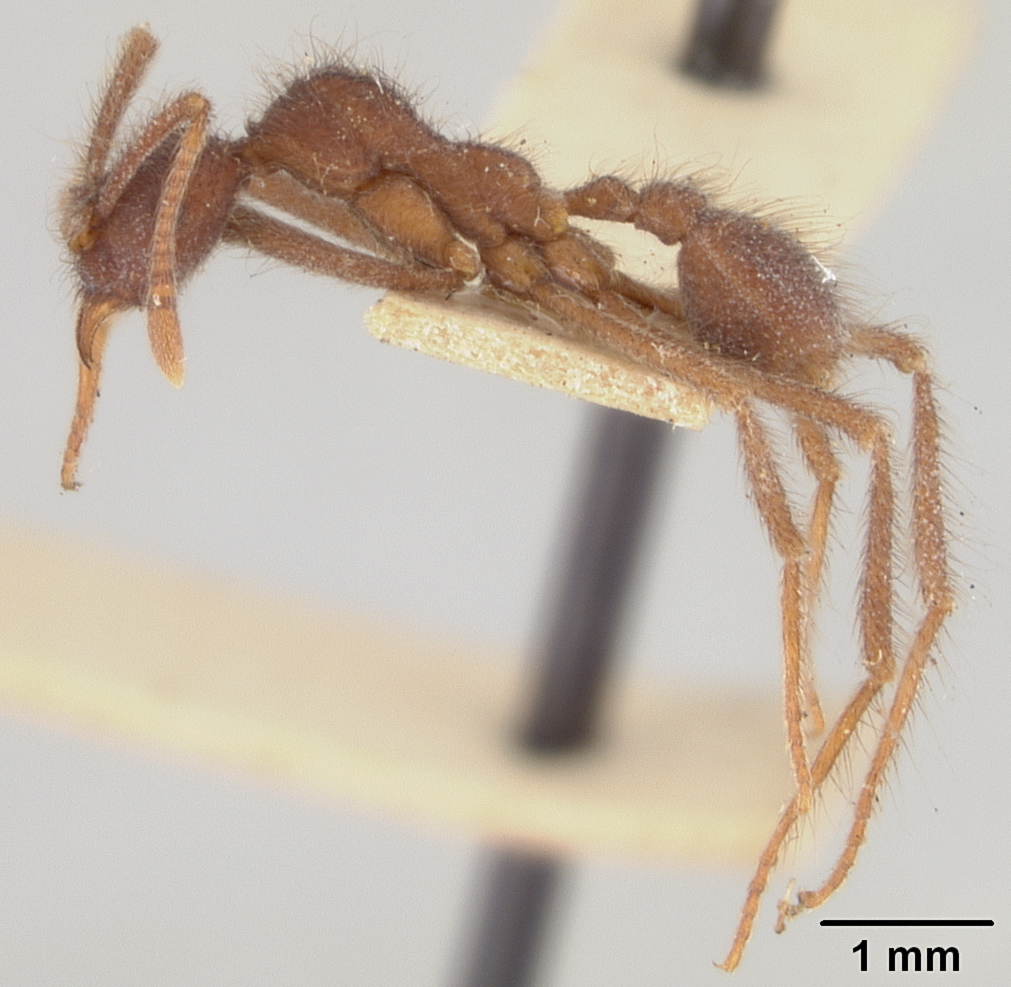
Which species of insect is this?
Apterostigma dentigerum
